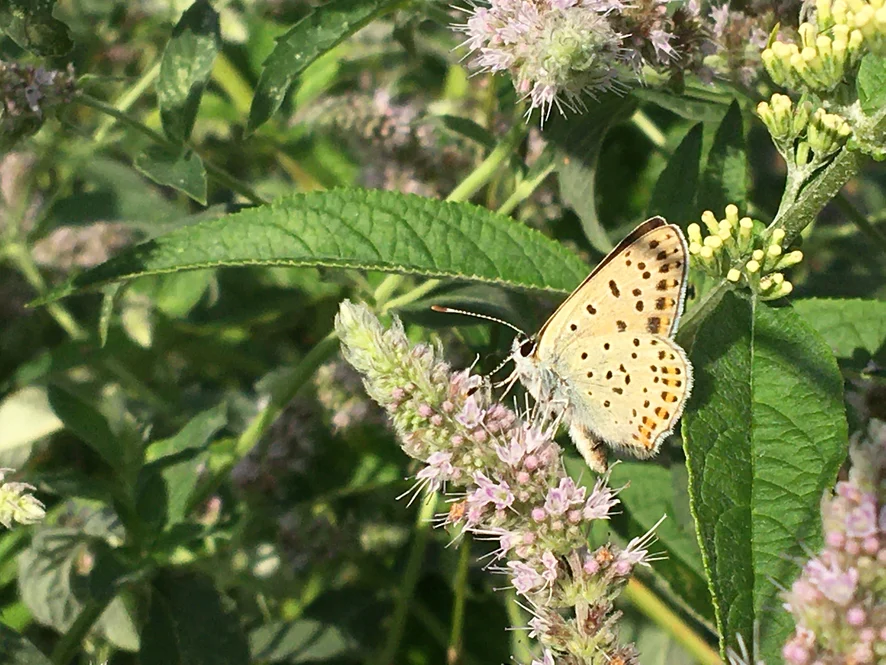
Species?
Lycaena tityrus (also Loweia tityrus)
